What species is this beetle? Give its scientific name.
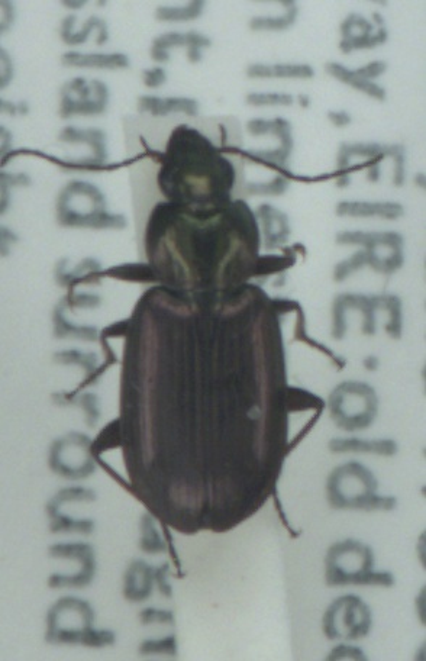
Agonum muelleri
